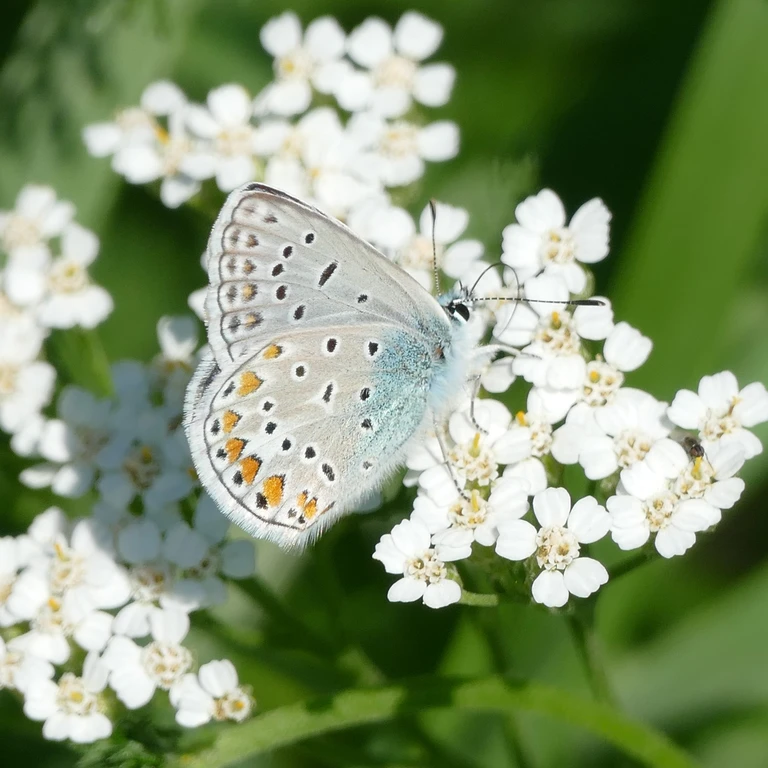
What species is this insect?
Polyommatus icarus
